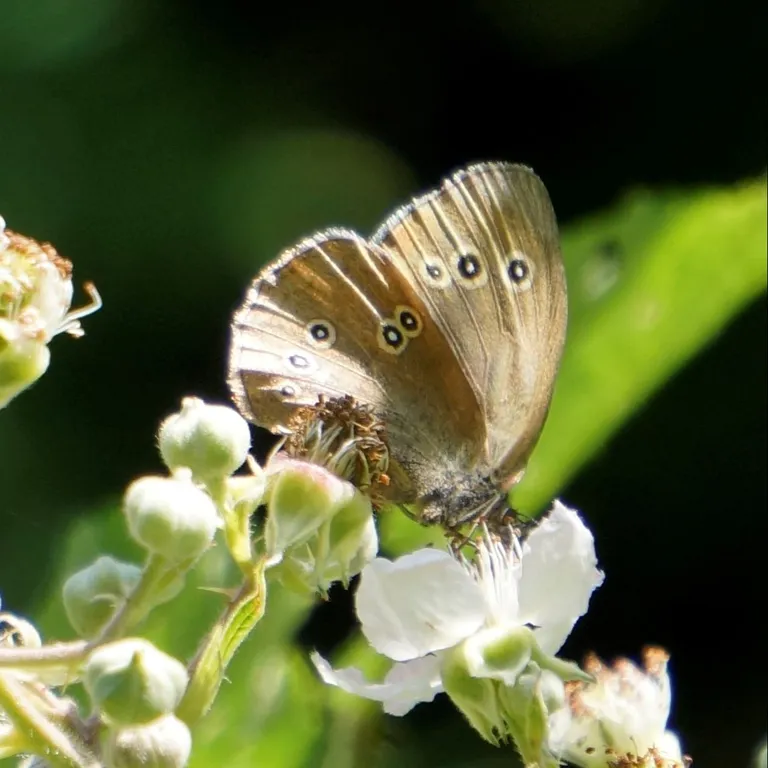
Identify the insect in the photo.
Aphantopus hyperantus
